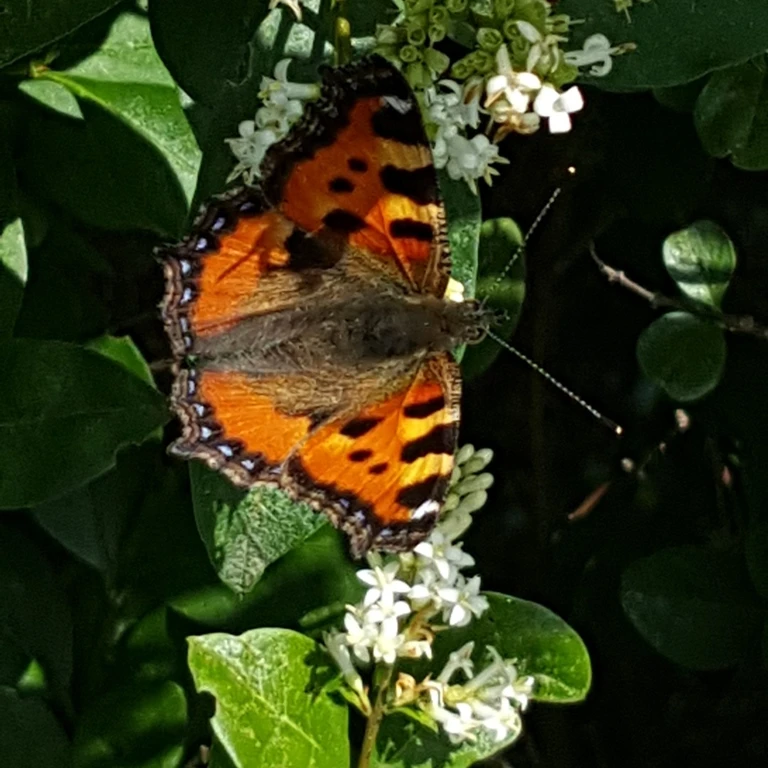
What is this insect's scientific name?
Aglais urticae
